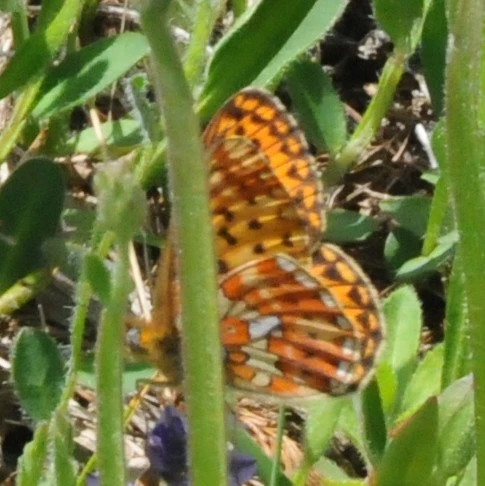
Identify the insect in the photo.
Boloria euphrosyne (also Clossiana euphrosyne)
